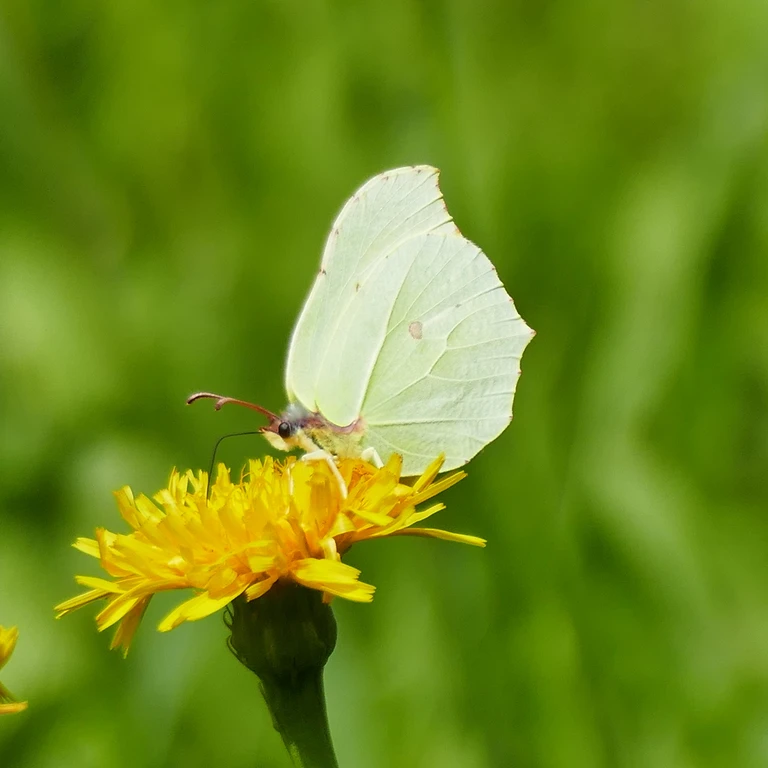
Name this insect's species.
Gonepteryx rhamni
